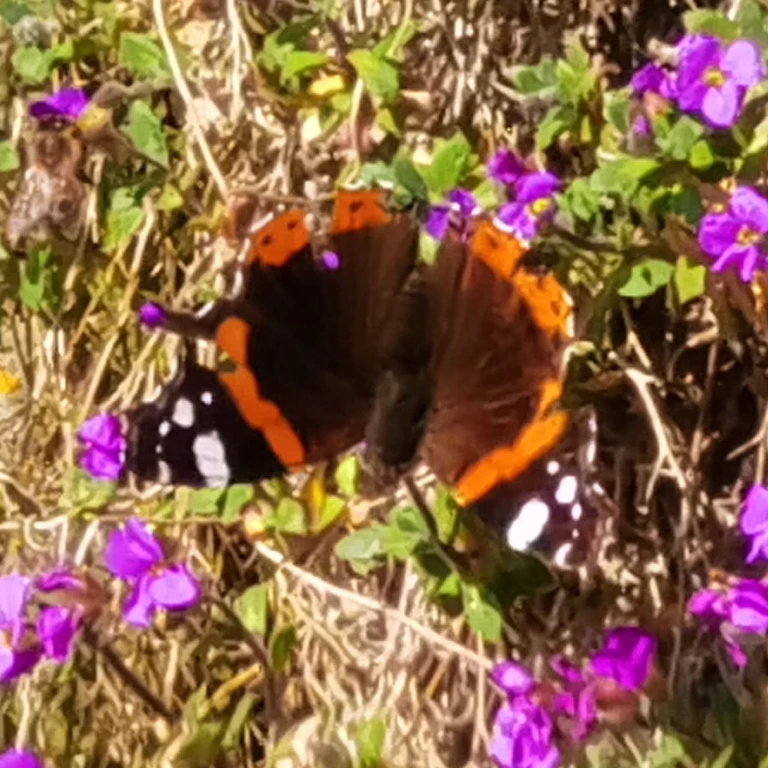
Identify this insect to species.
Vanessa atalanta
